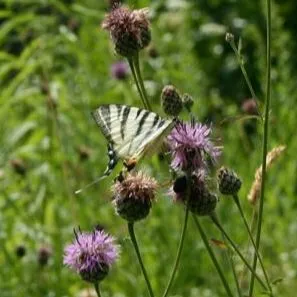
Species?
Iphiclides podalirius
